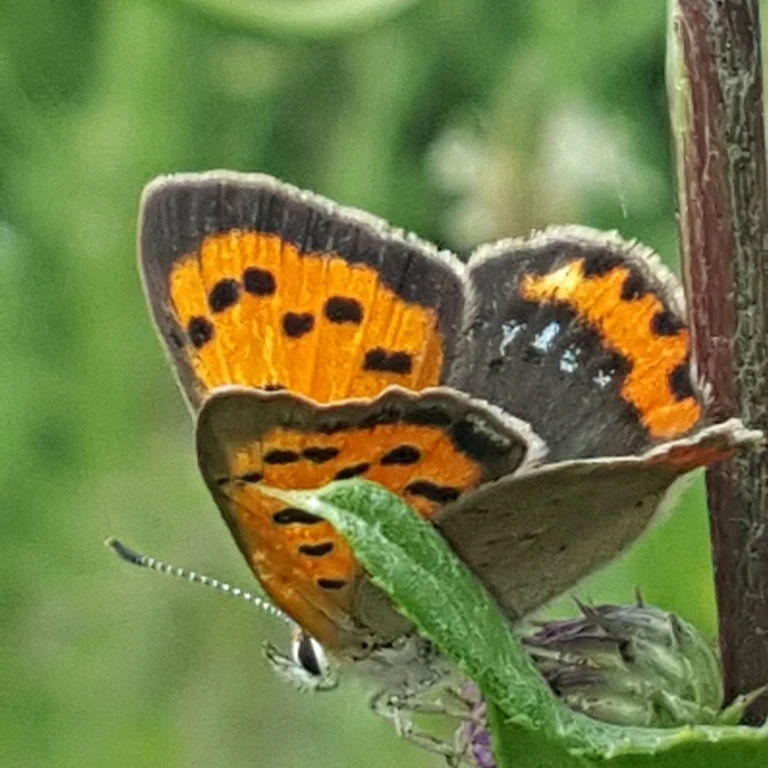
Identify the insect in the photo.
Lycaena phlaeas
